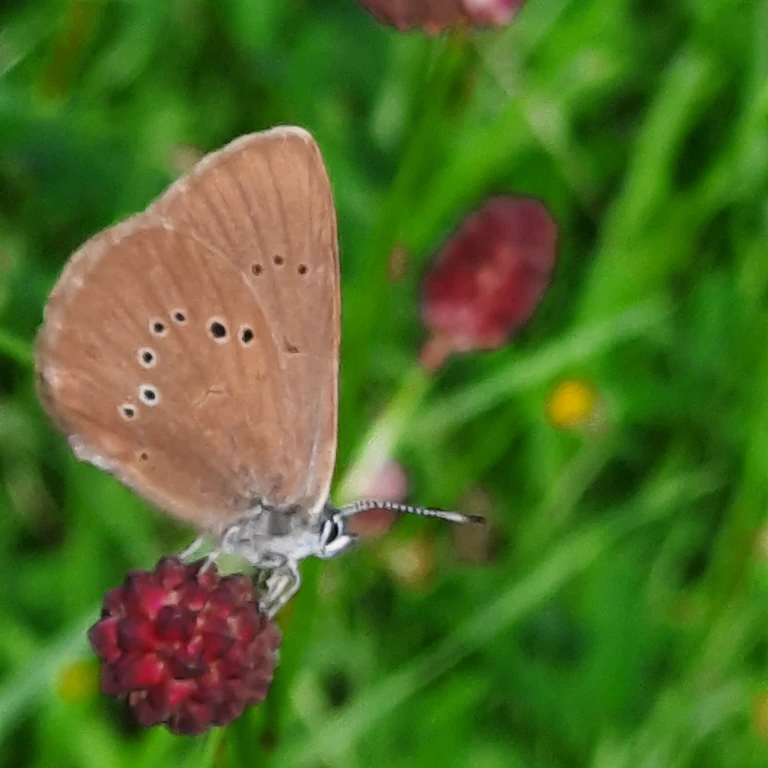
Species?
Phengaris nausithous (also Maculinea nausithous)
